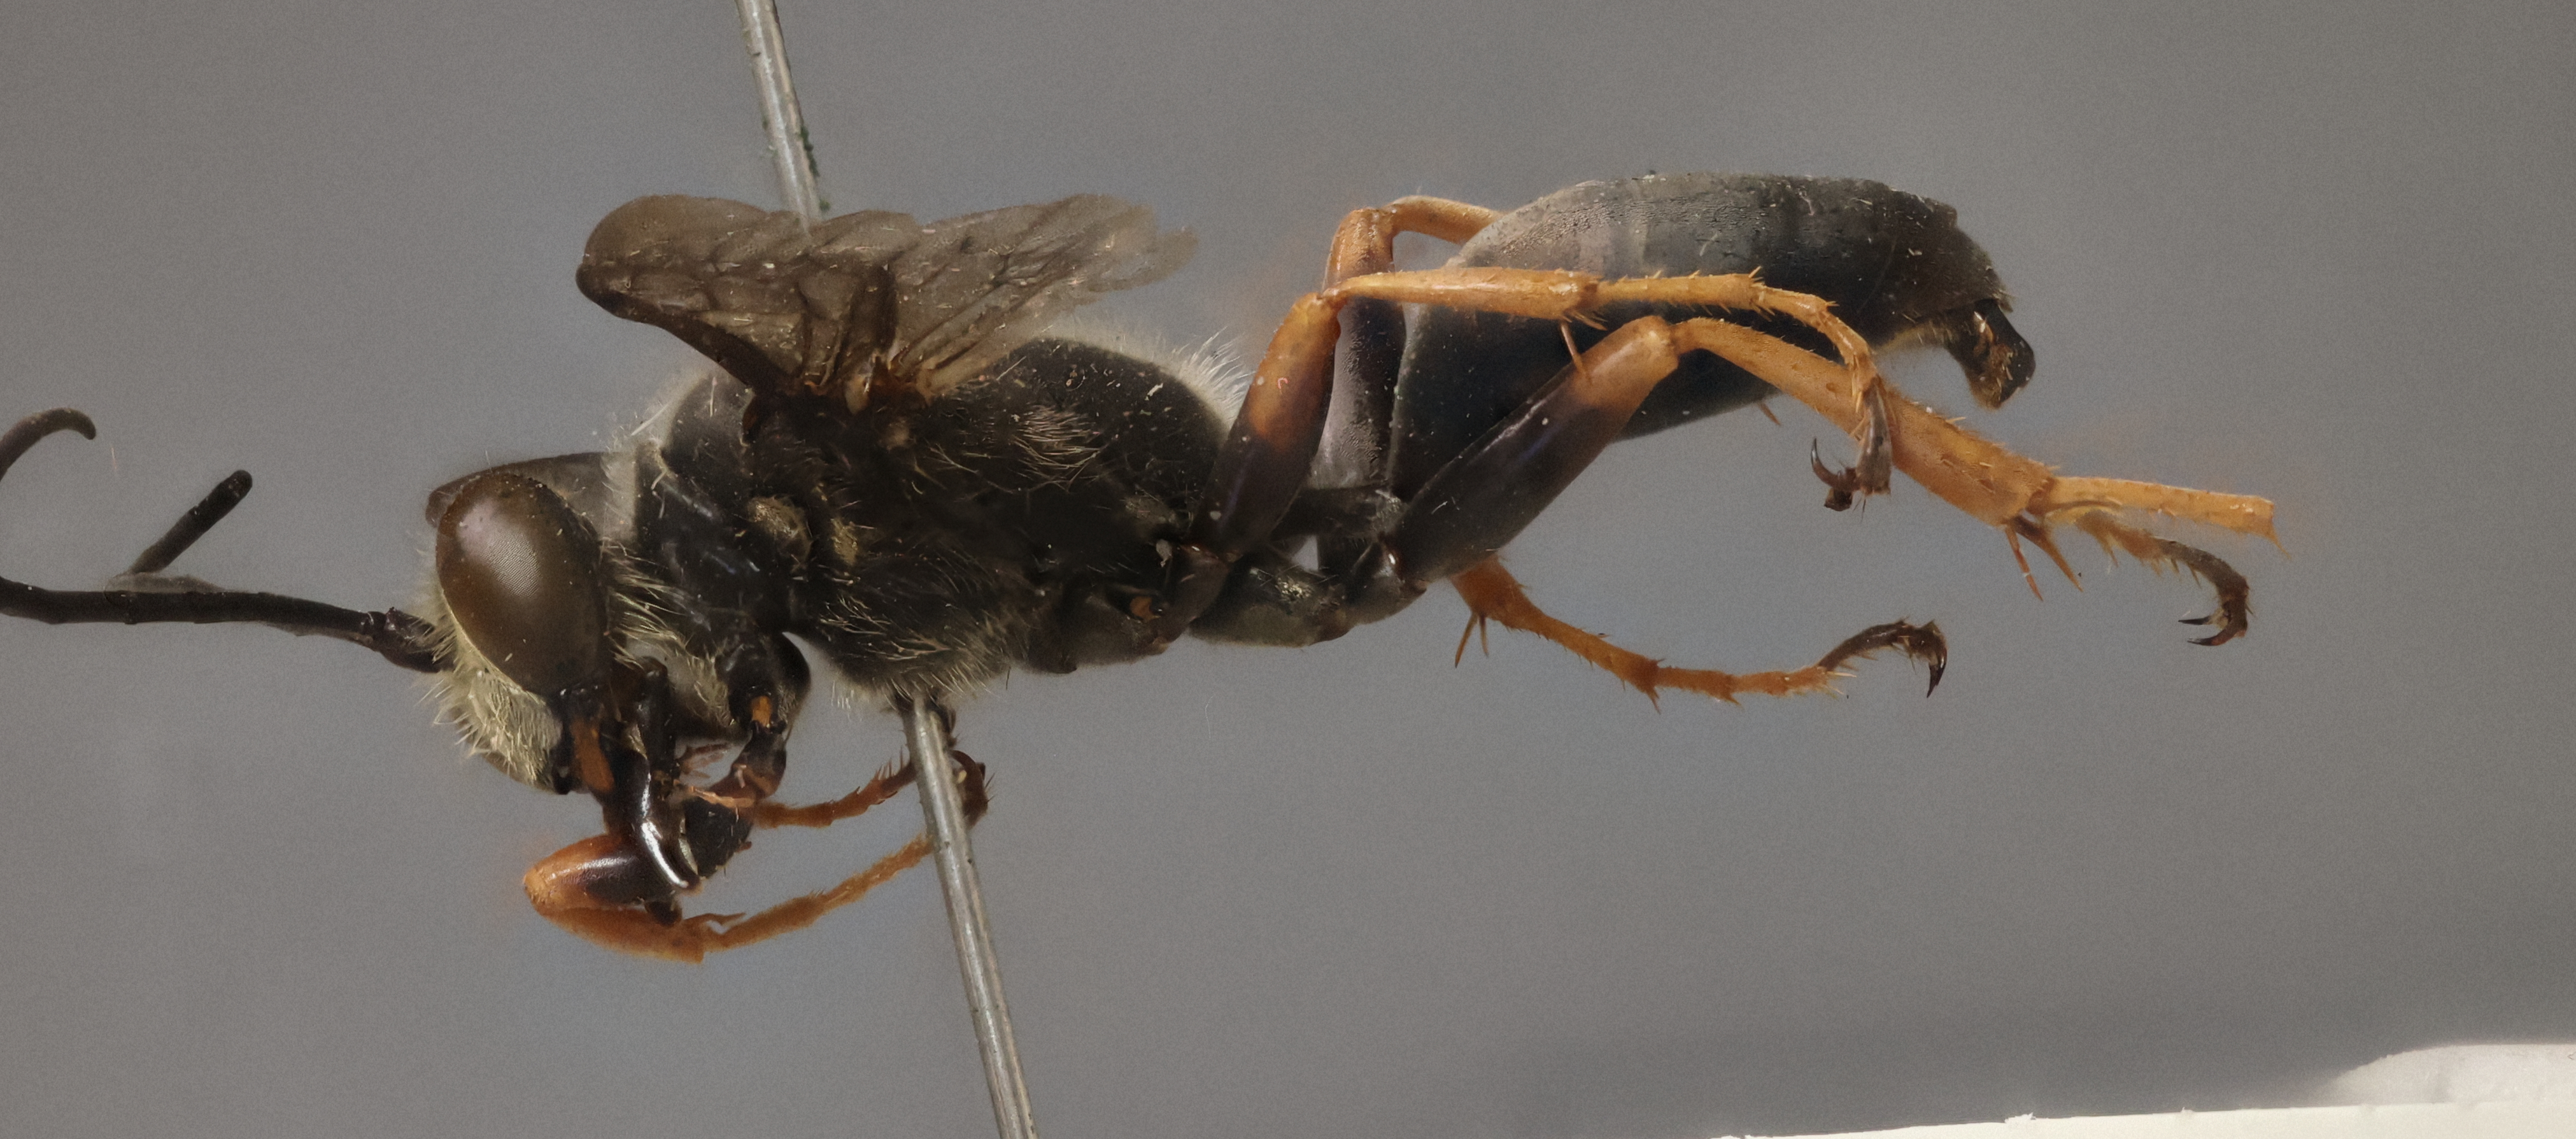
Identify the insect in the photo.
Sphex nudus
